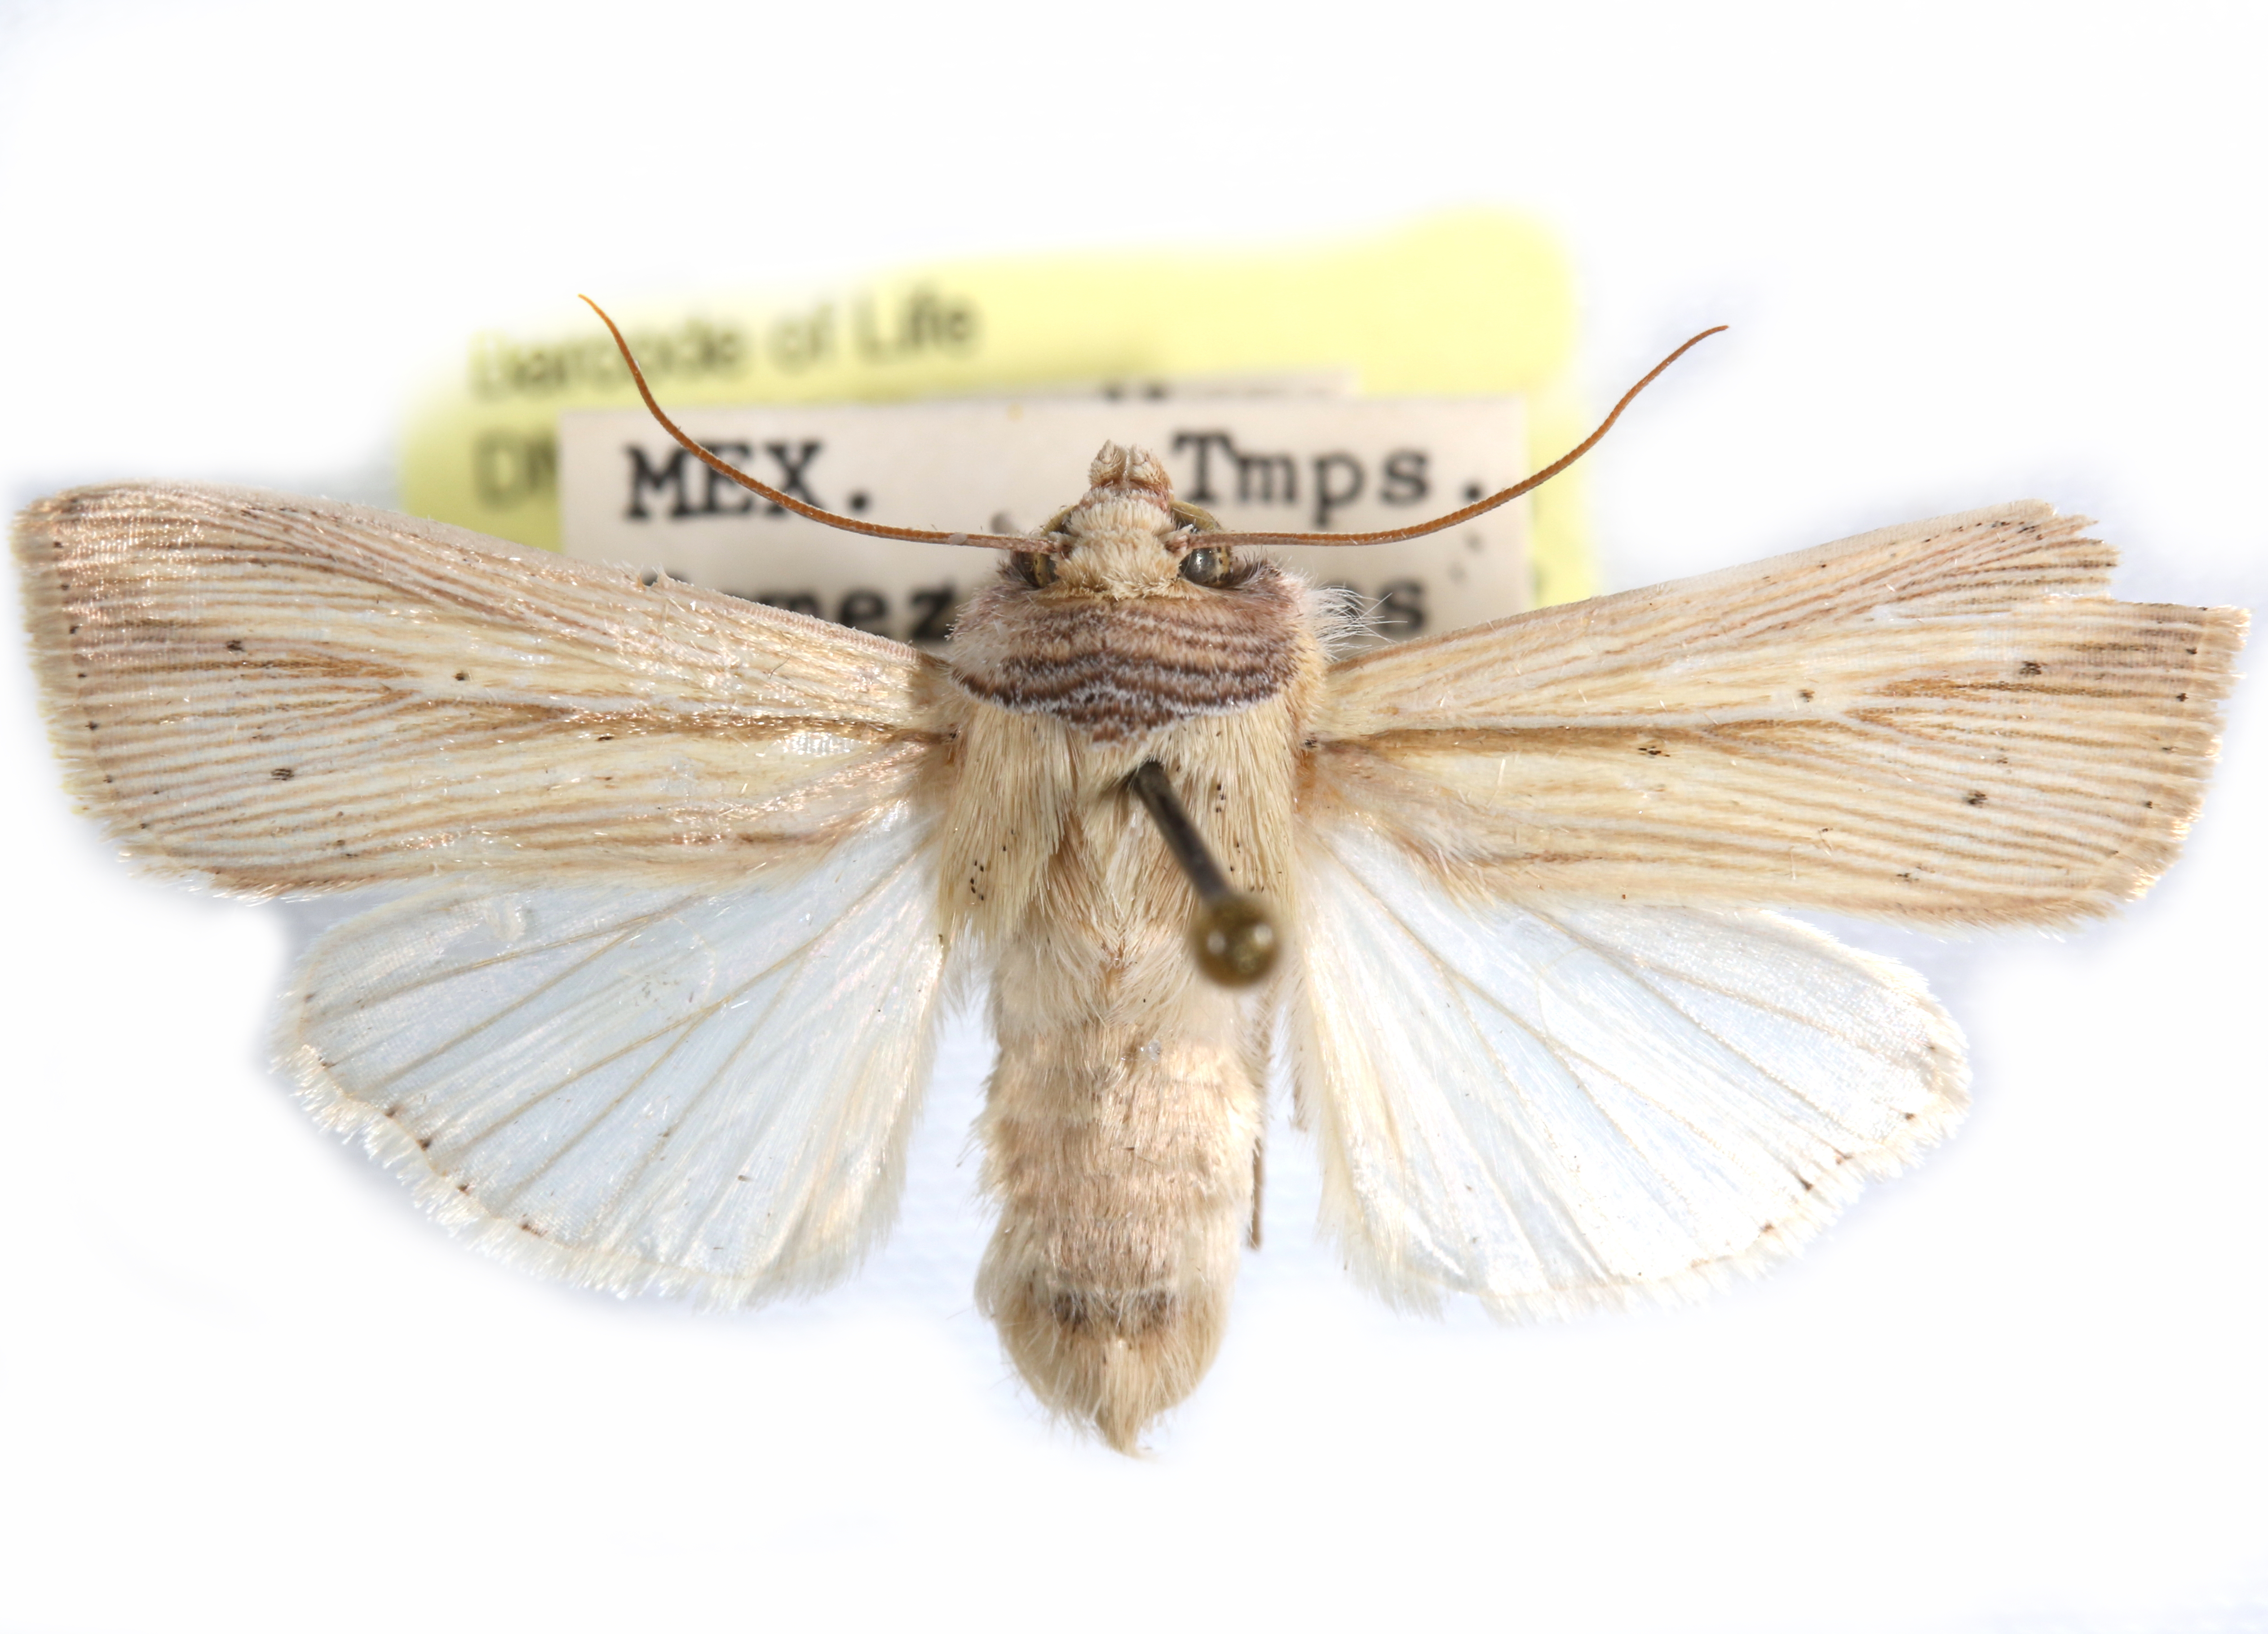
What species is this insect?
Leucania humidicola
